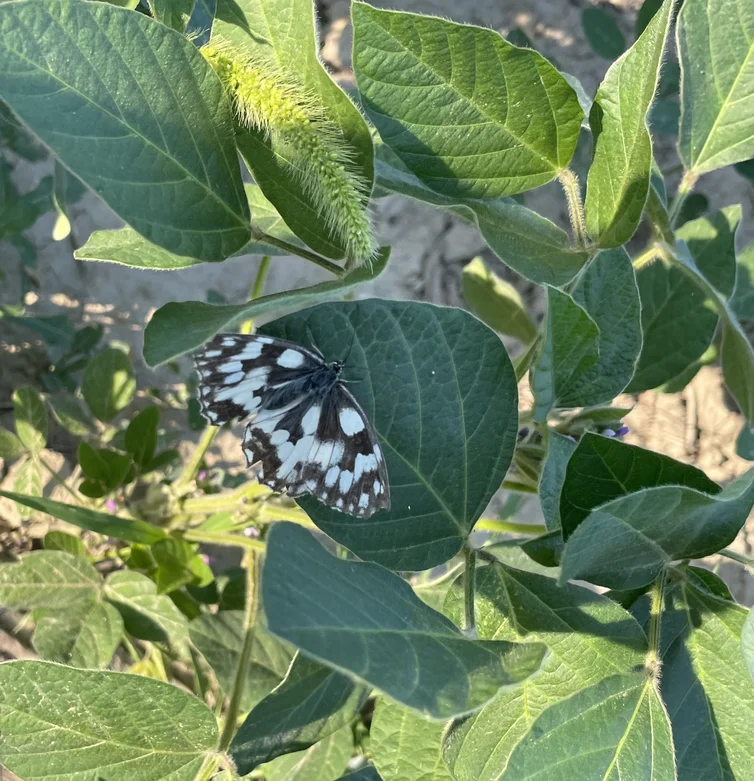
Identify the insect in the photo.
Melanargia galathea
